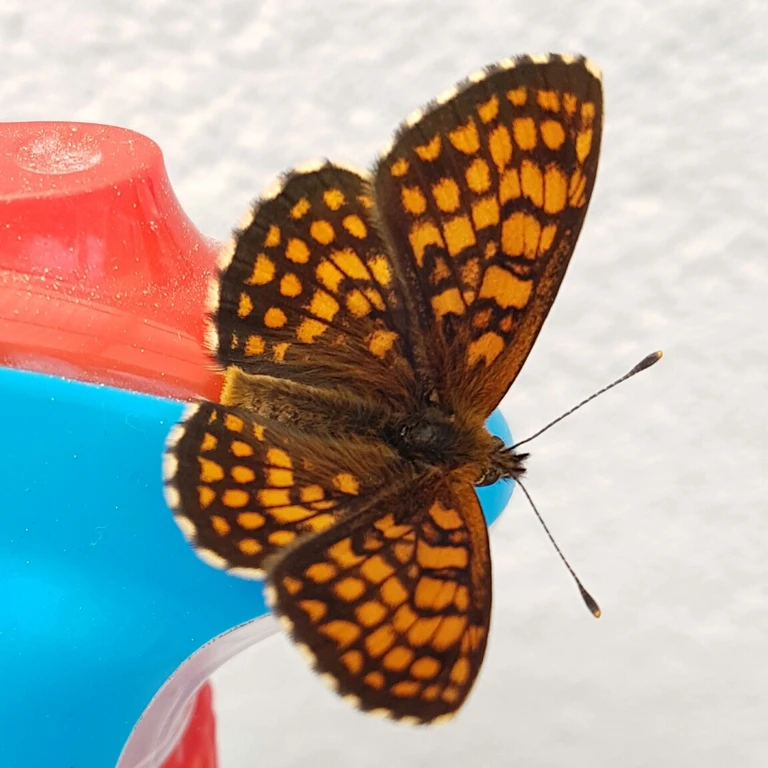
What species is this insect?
Melitaea athalia
